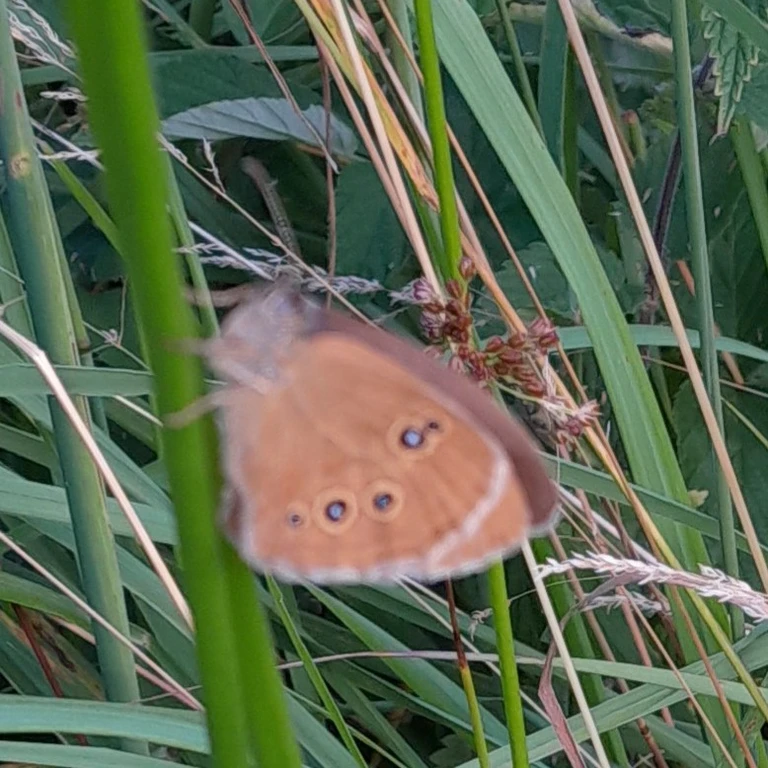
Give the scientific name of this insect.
Aphantopus hyperantus
